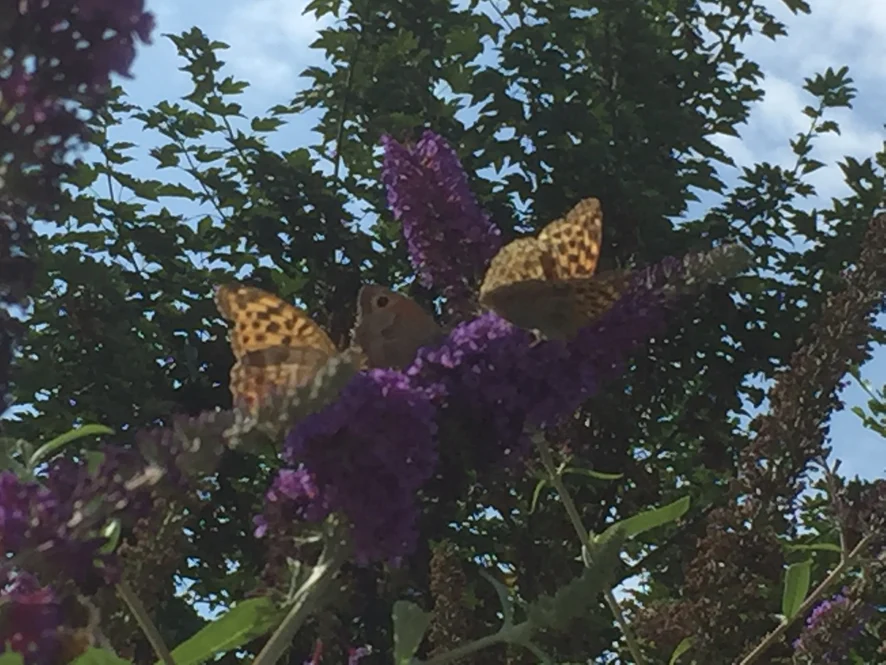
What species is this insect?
Argynnis paphia
